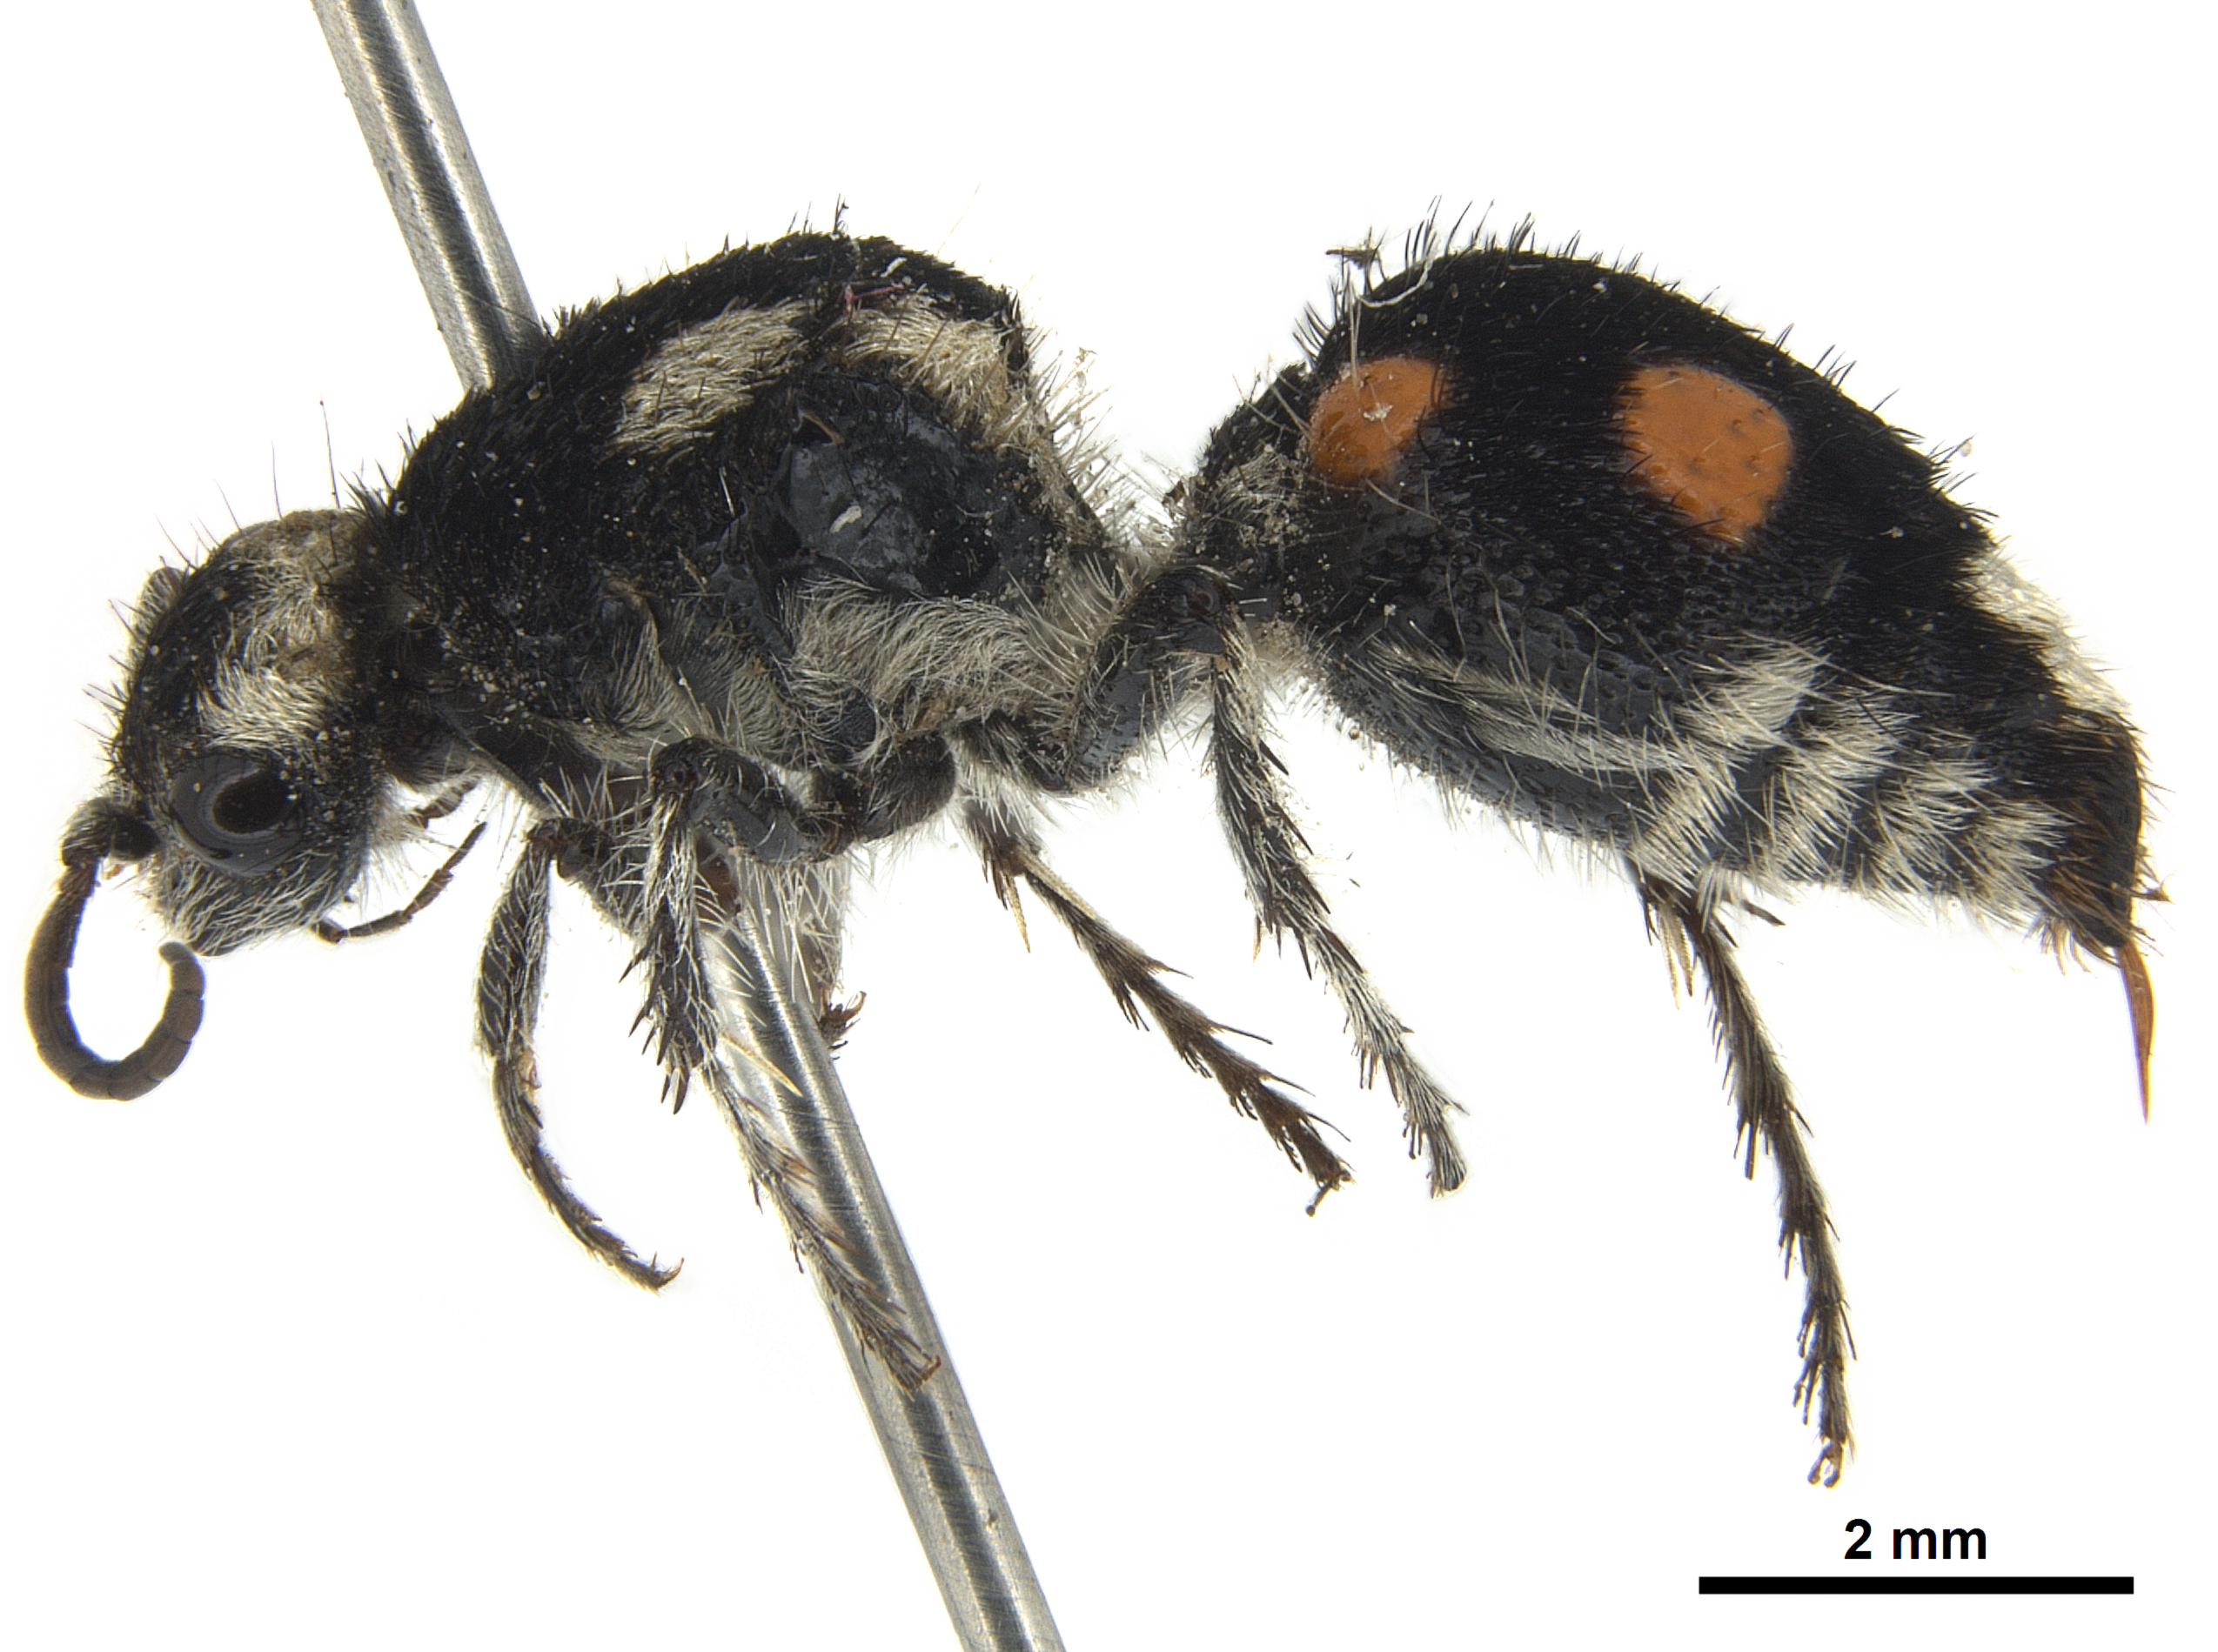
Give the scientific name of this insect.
Traumatomutilla americana
